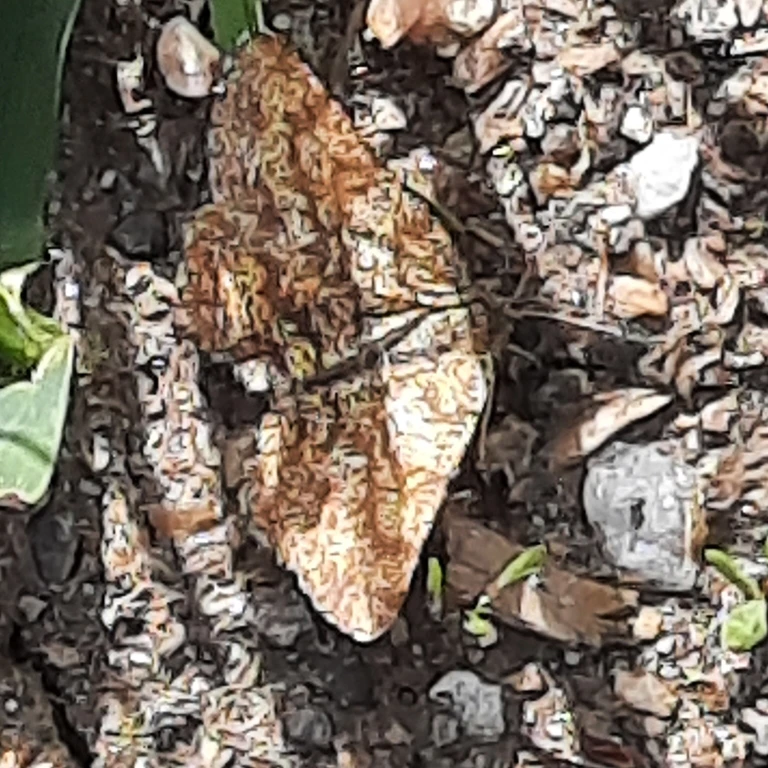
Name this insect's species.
Ematurga atomaria
